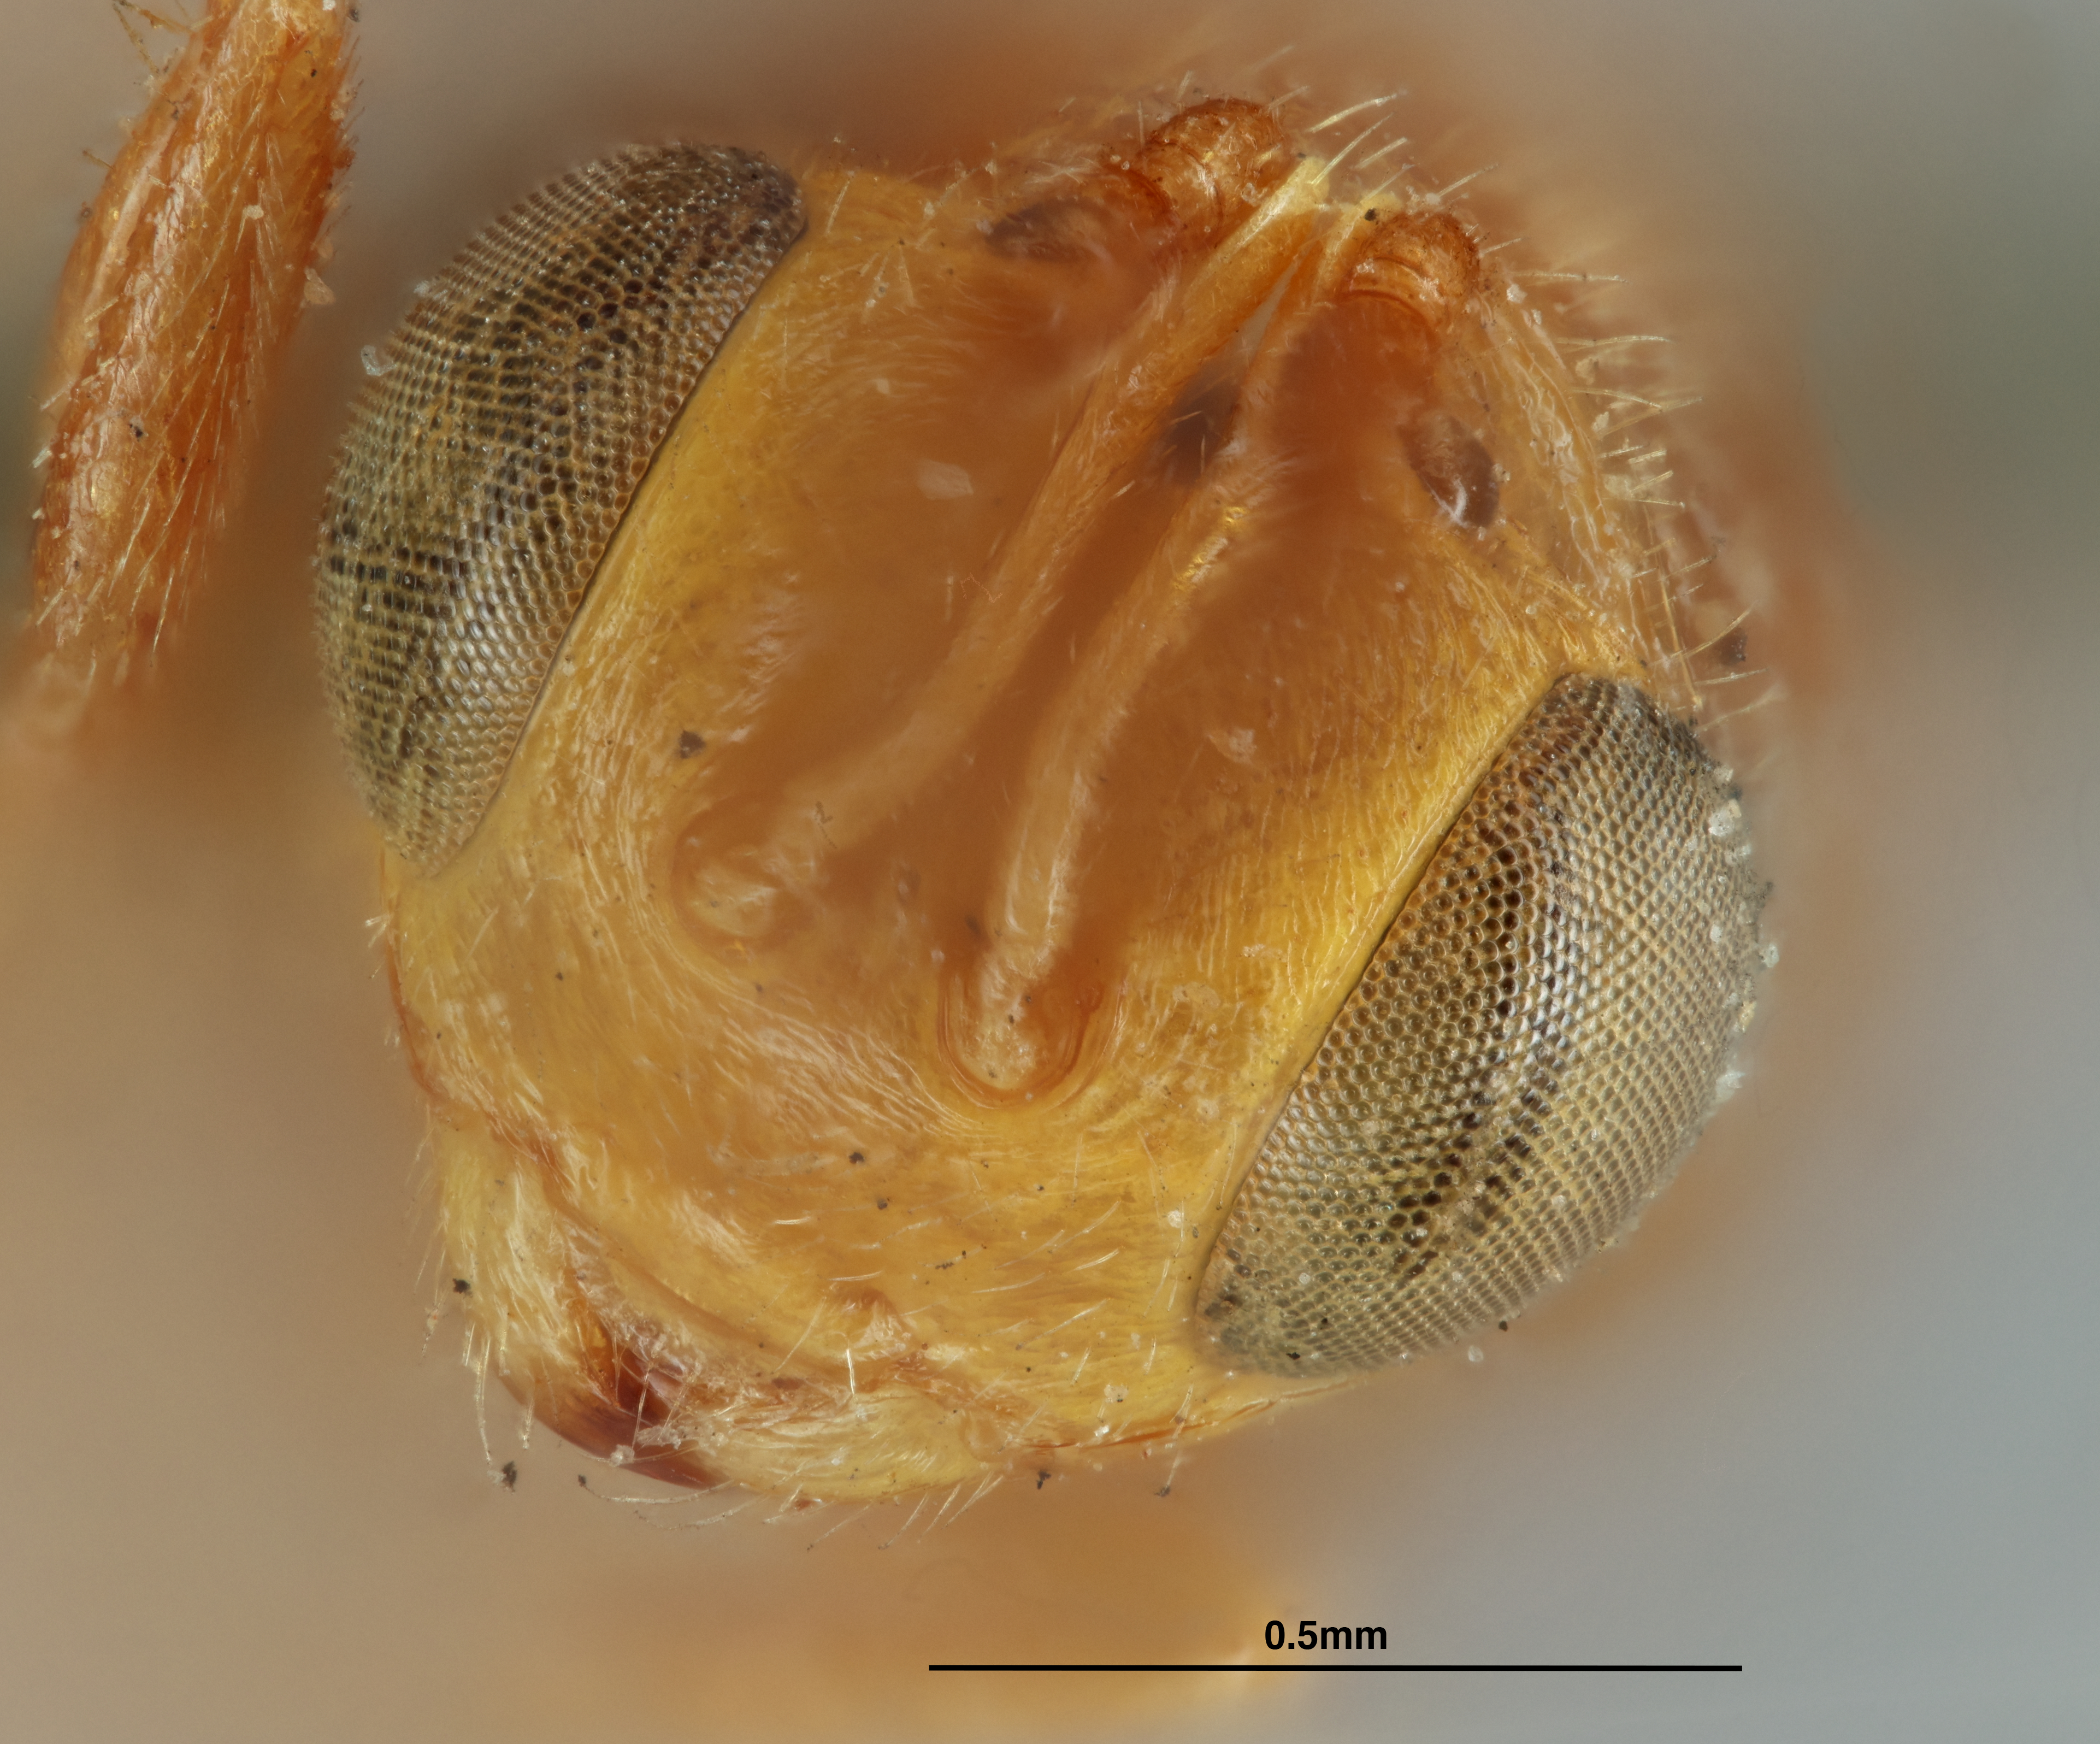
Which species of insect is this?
Smicra delicata
